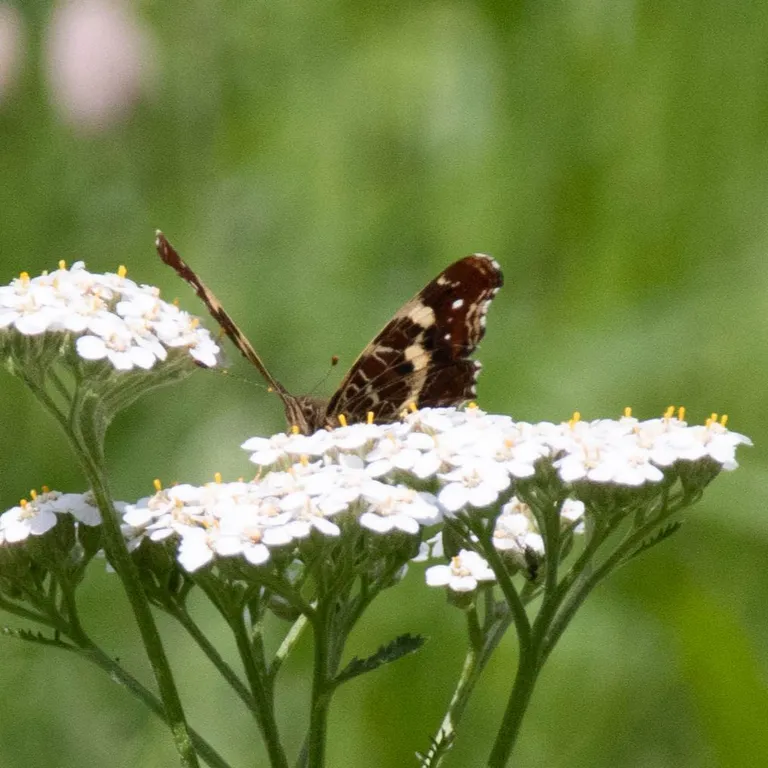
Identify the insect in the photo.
Araschnia levana
